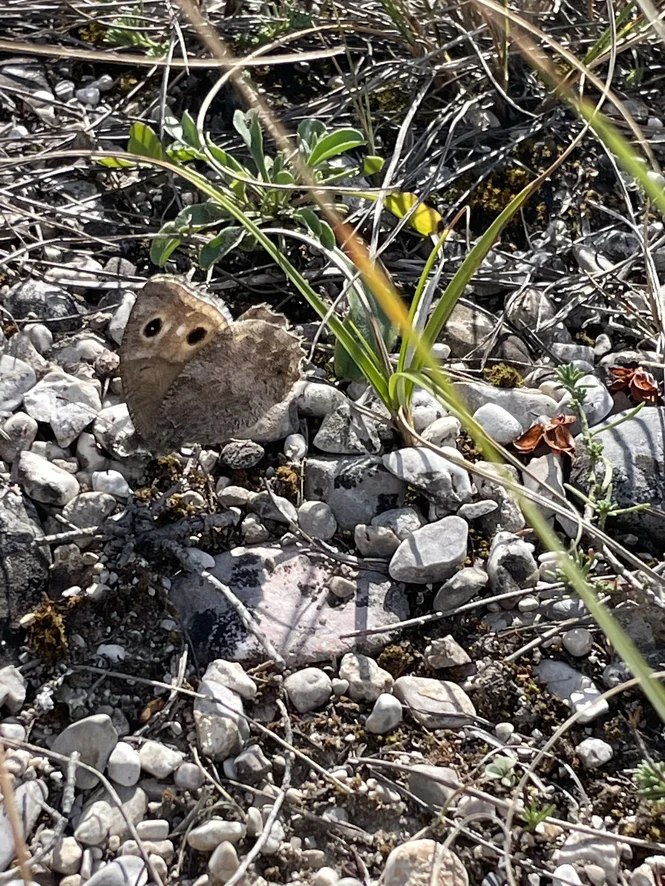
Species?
Hipparchia statilinus
